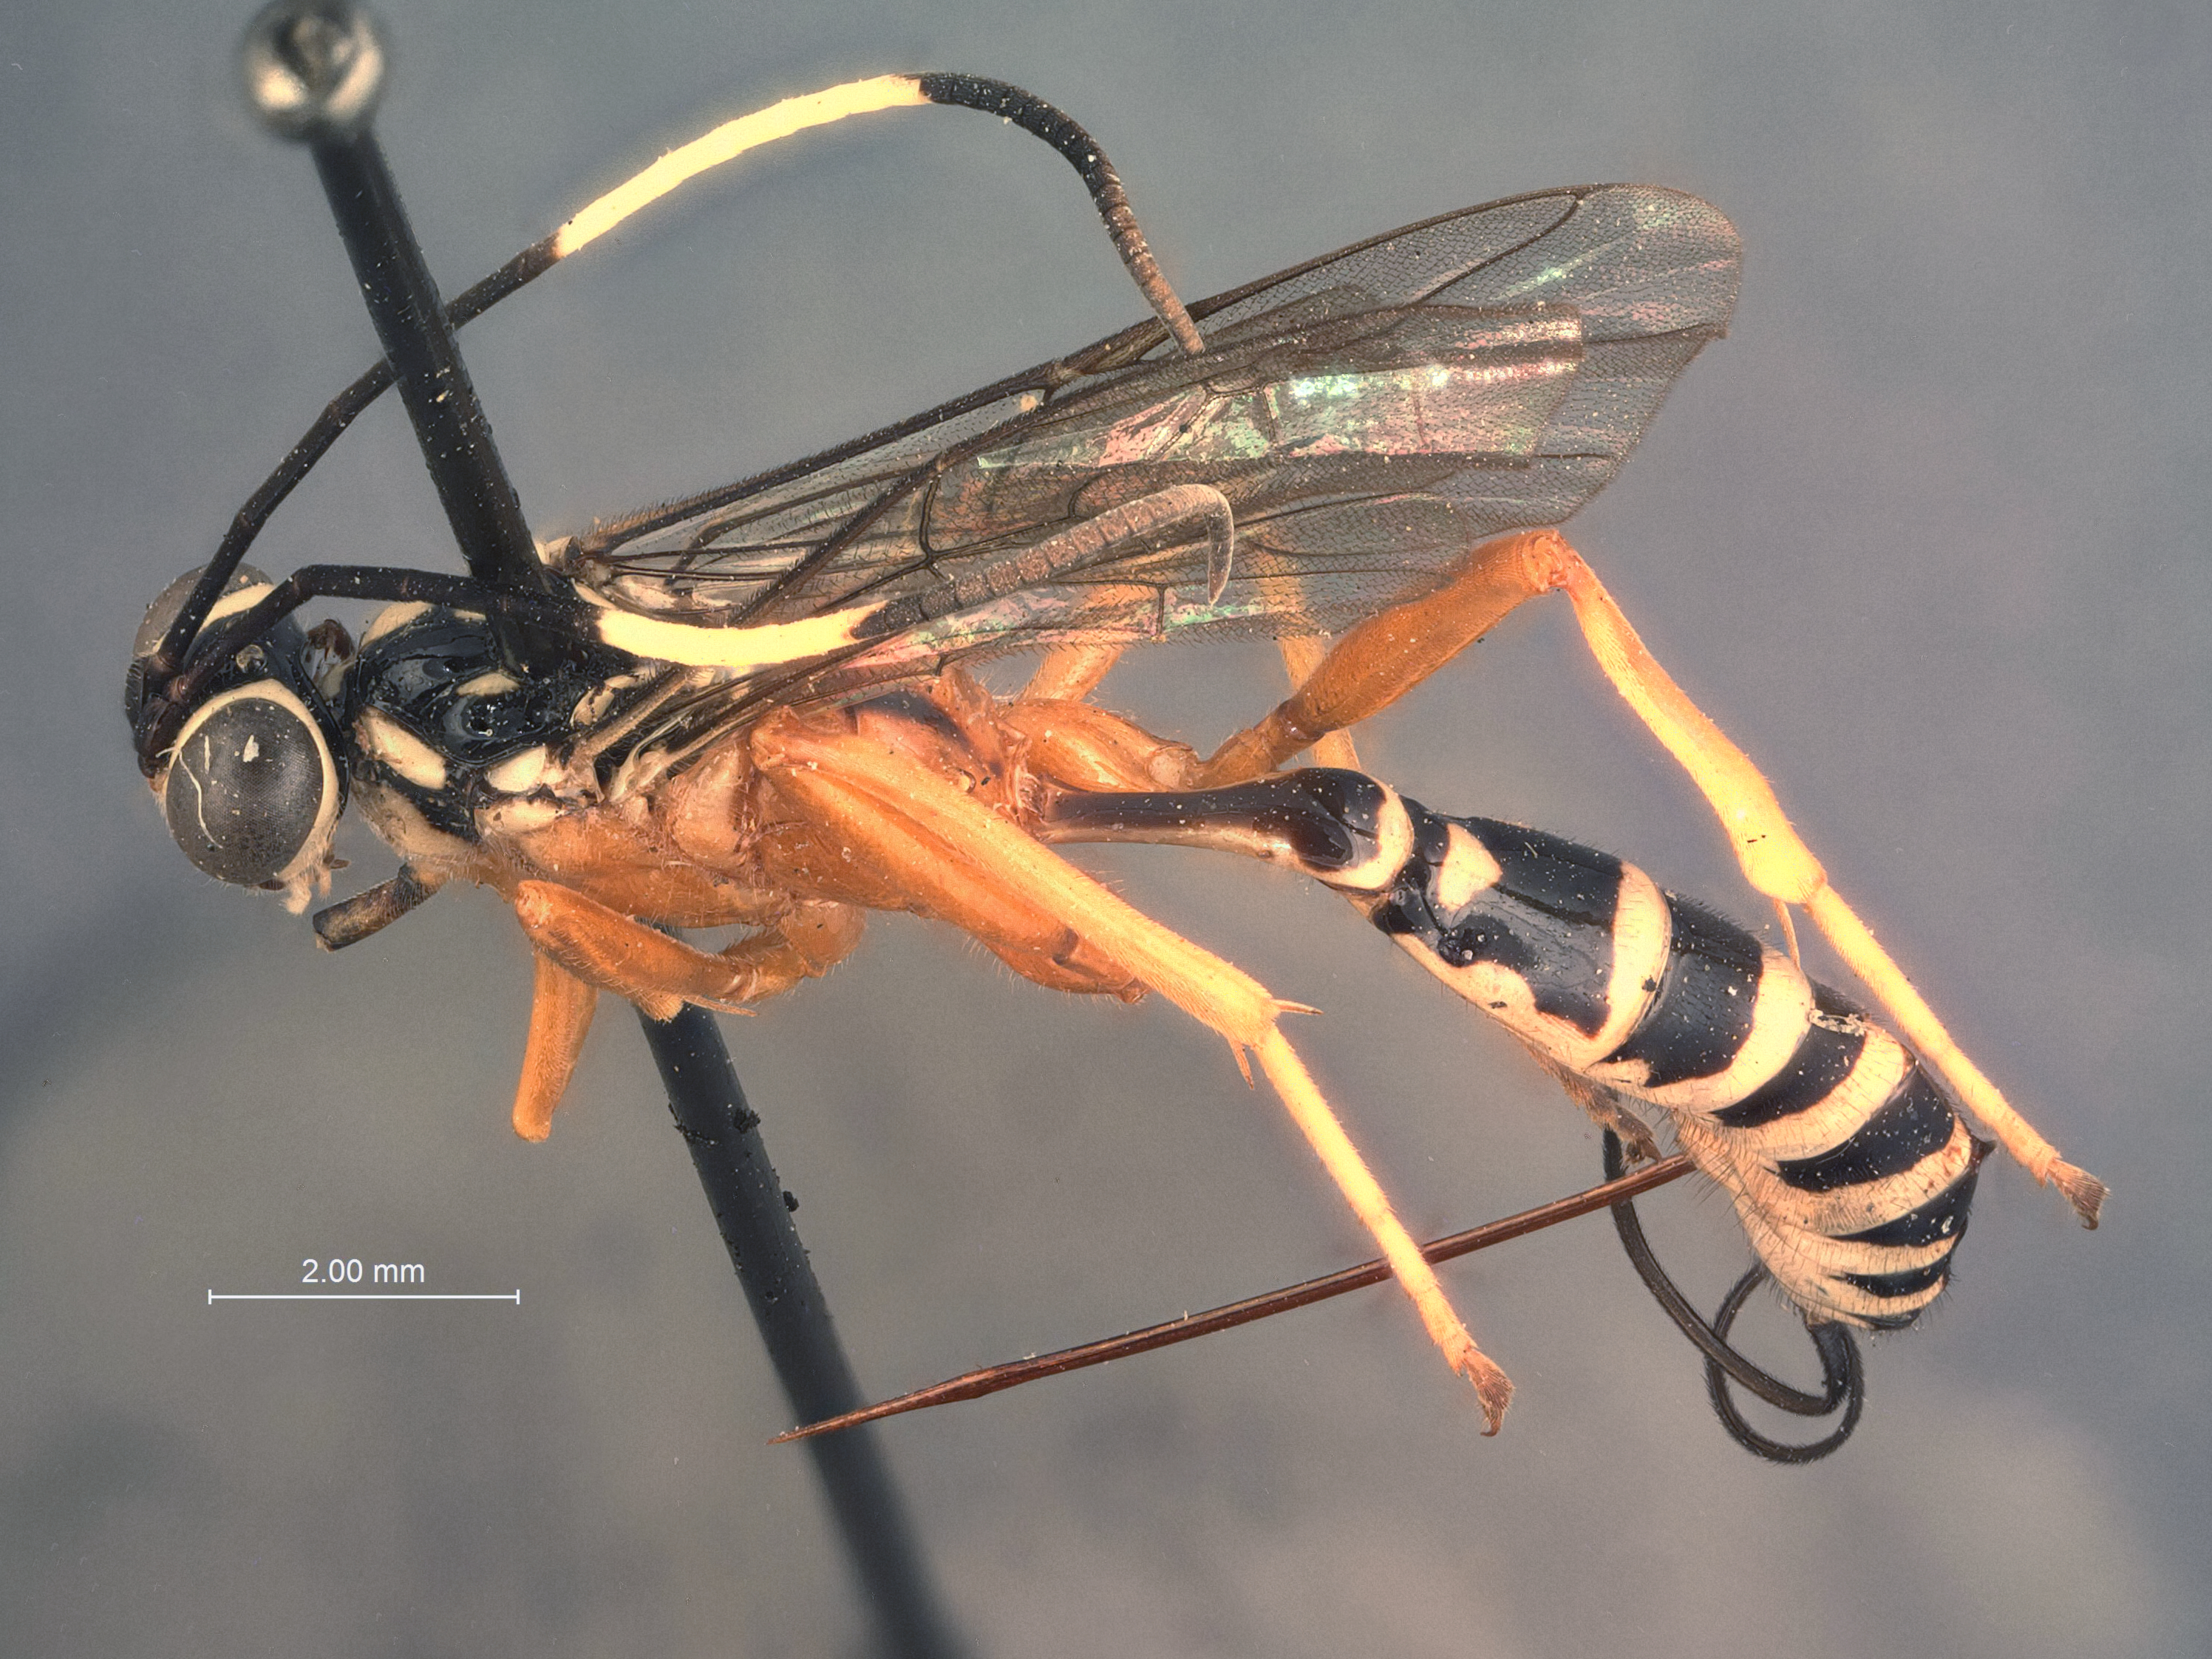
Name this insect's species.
Polycyrtus areolaris
